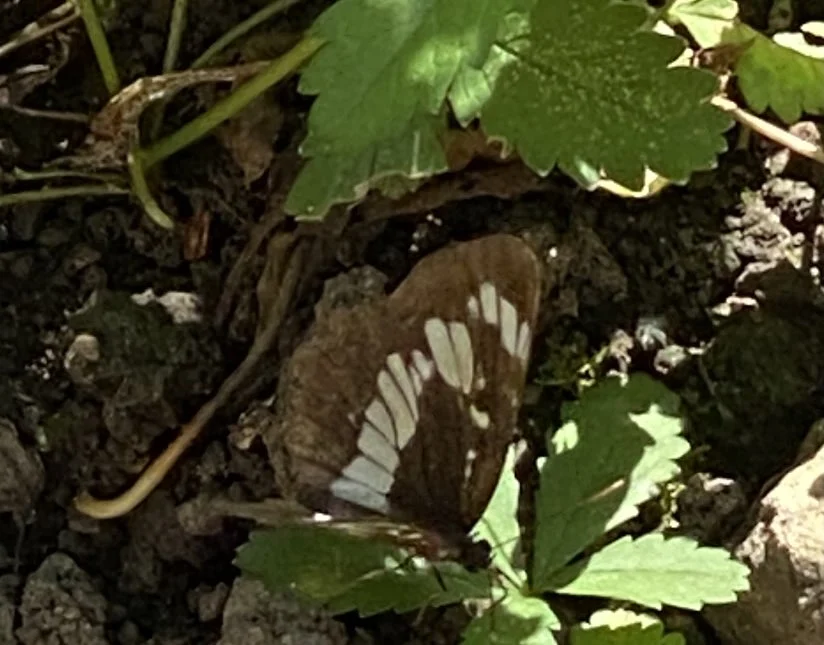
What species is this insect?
Neptis rivularis
